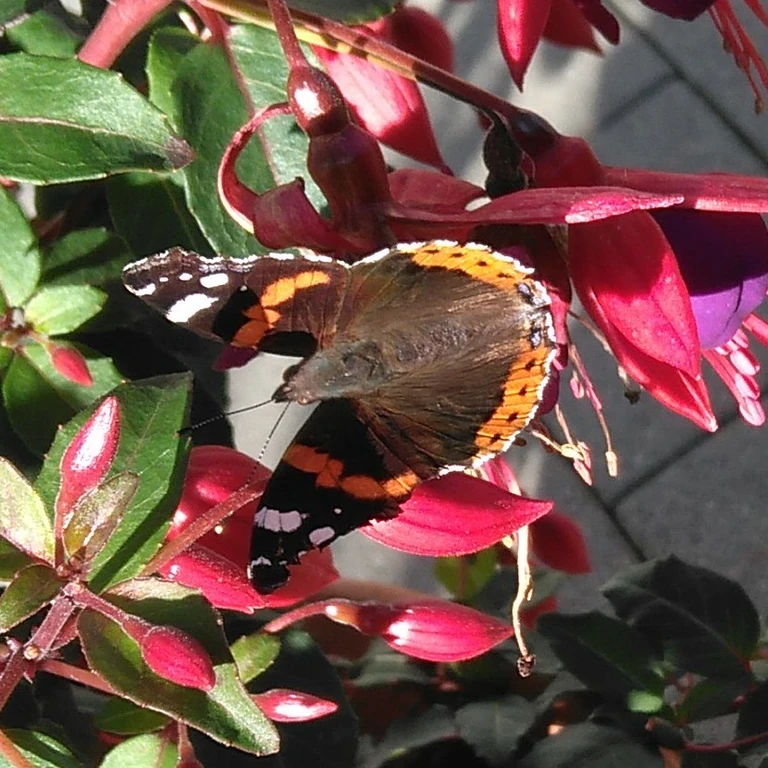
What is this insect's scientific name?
Vanessa atalanta
